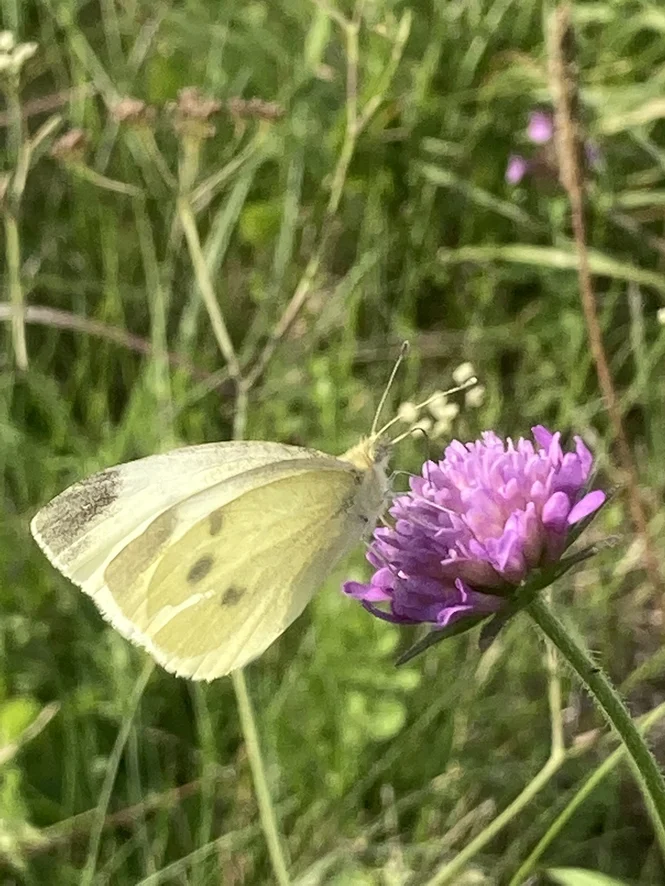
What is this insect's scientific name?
Pieris rapae
